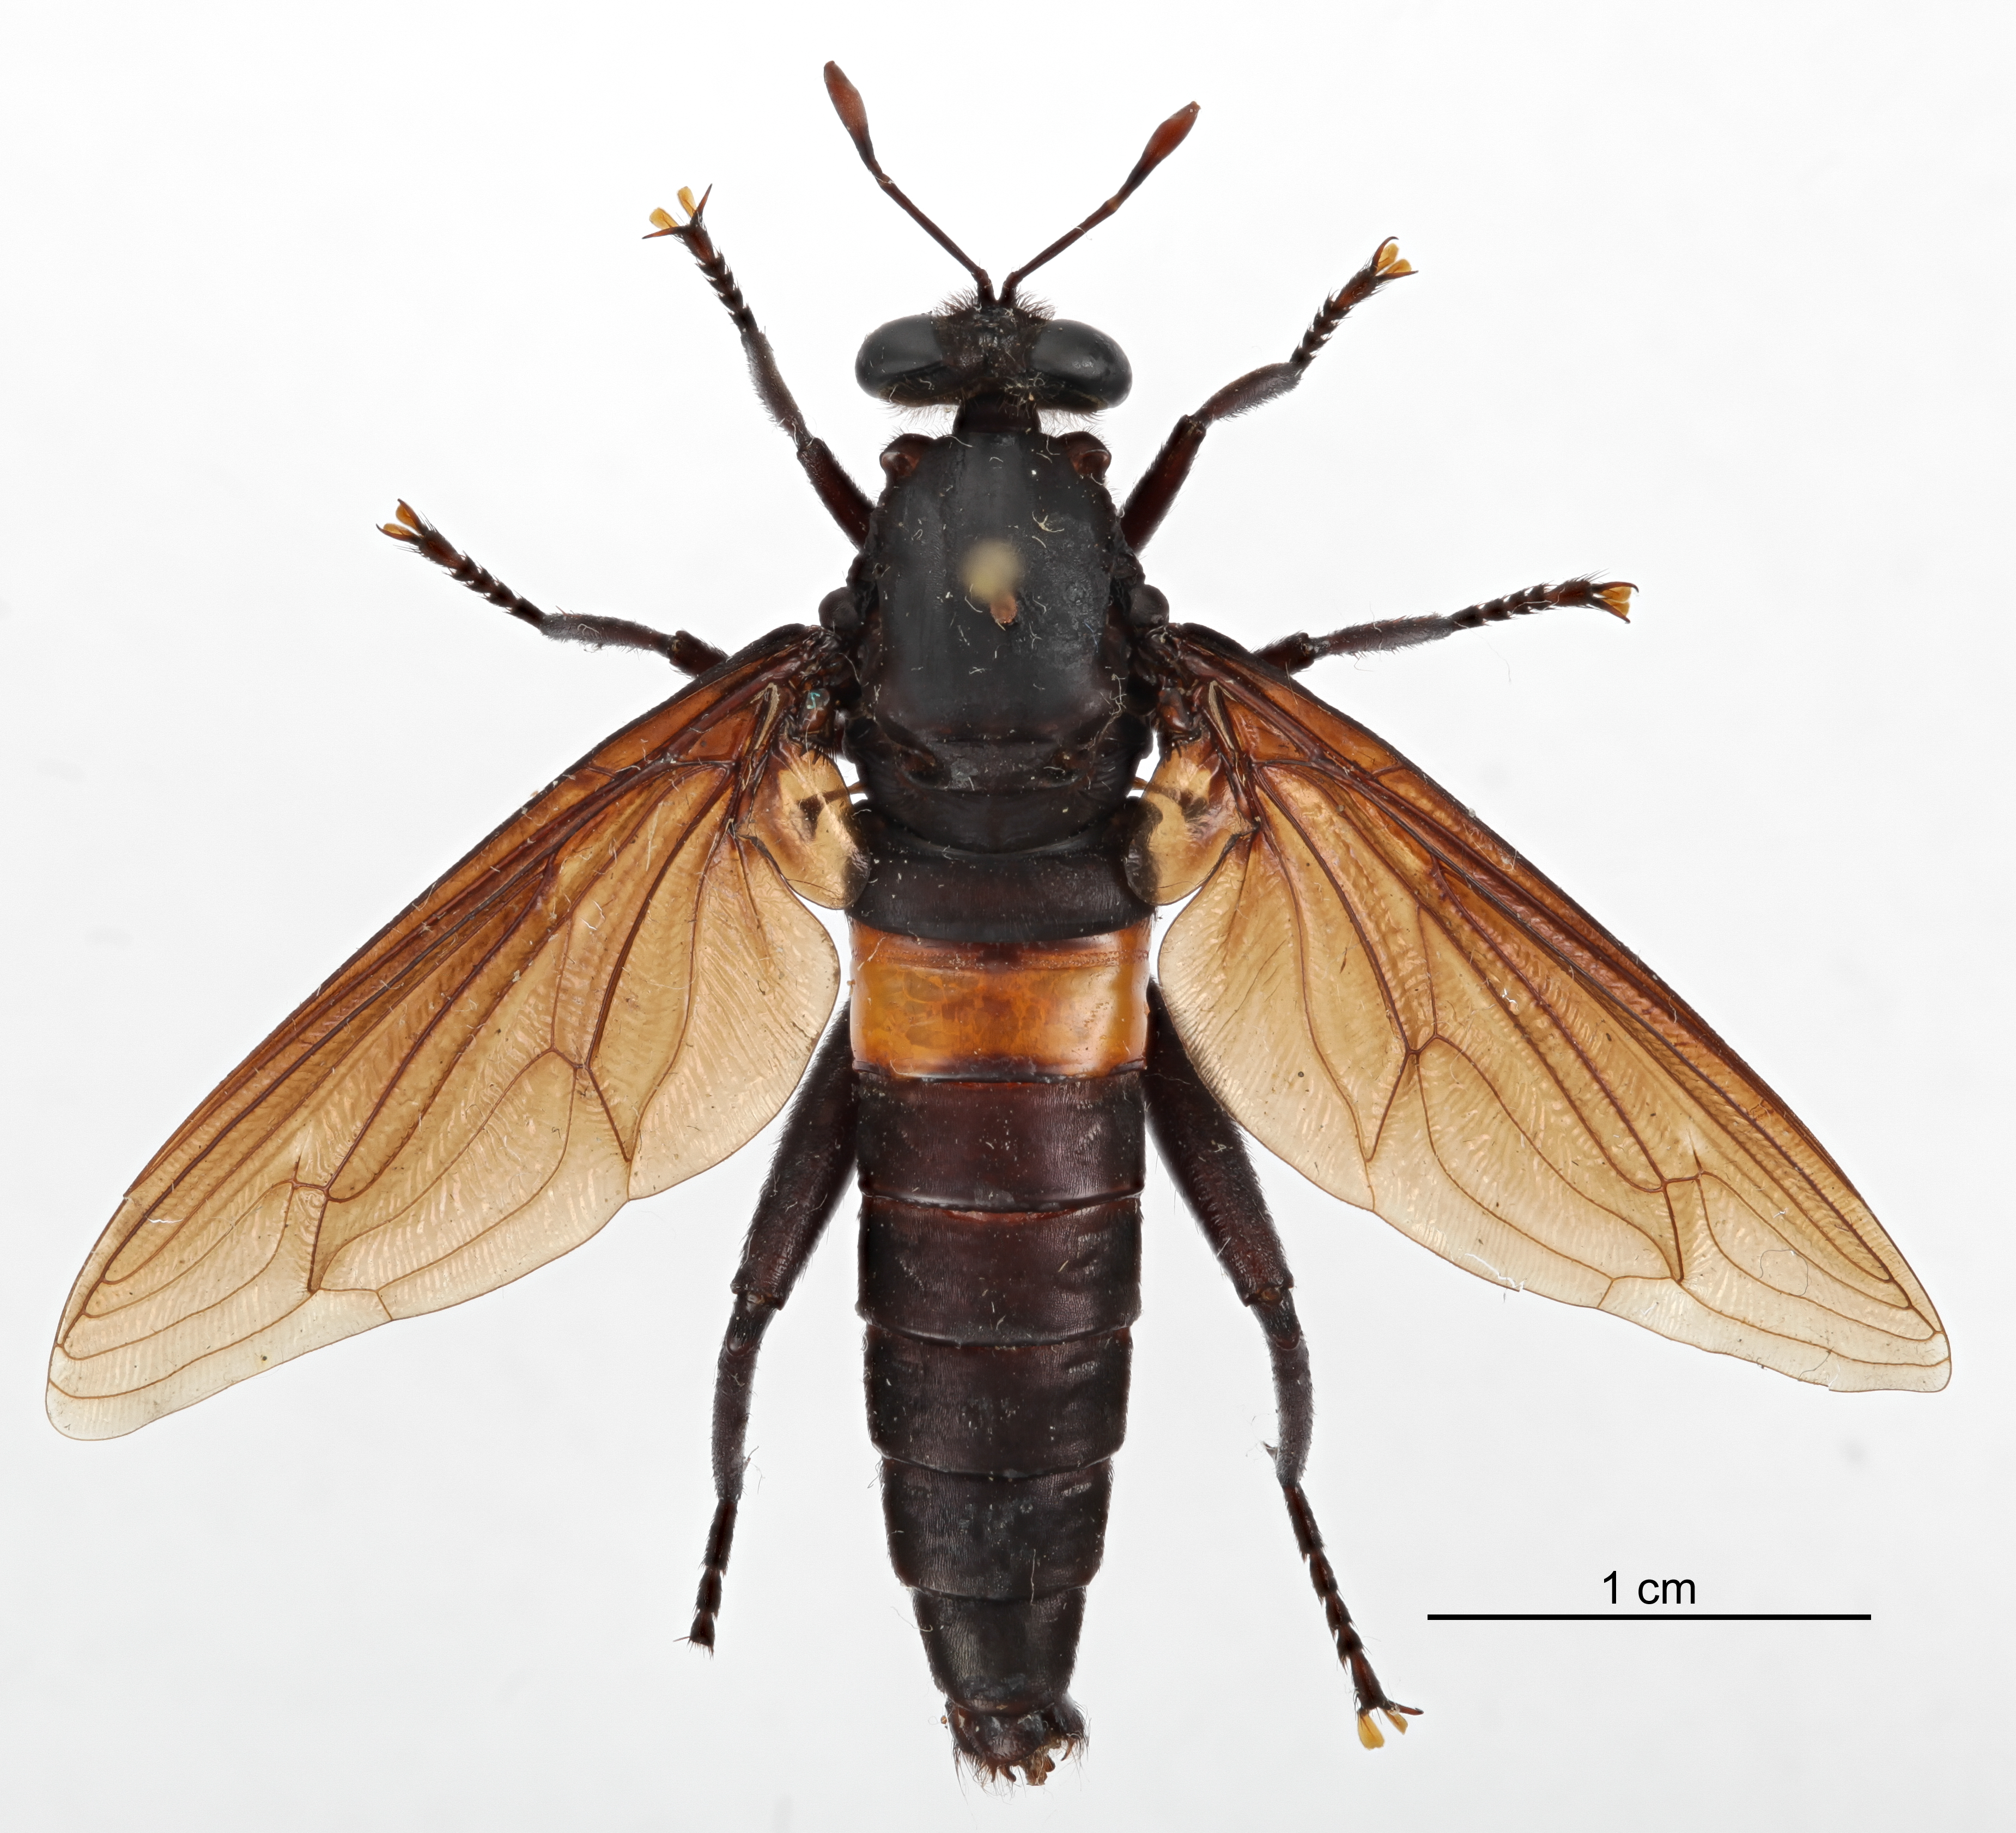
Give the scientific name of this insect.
Mydas clavatus
